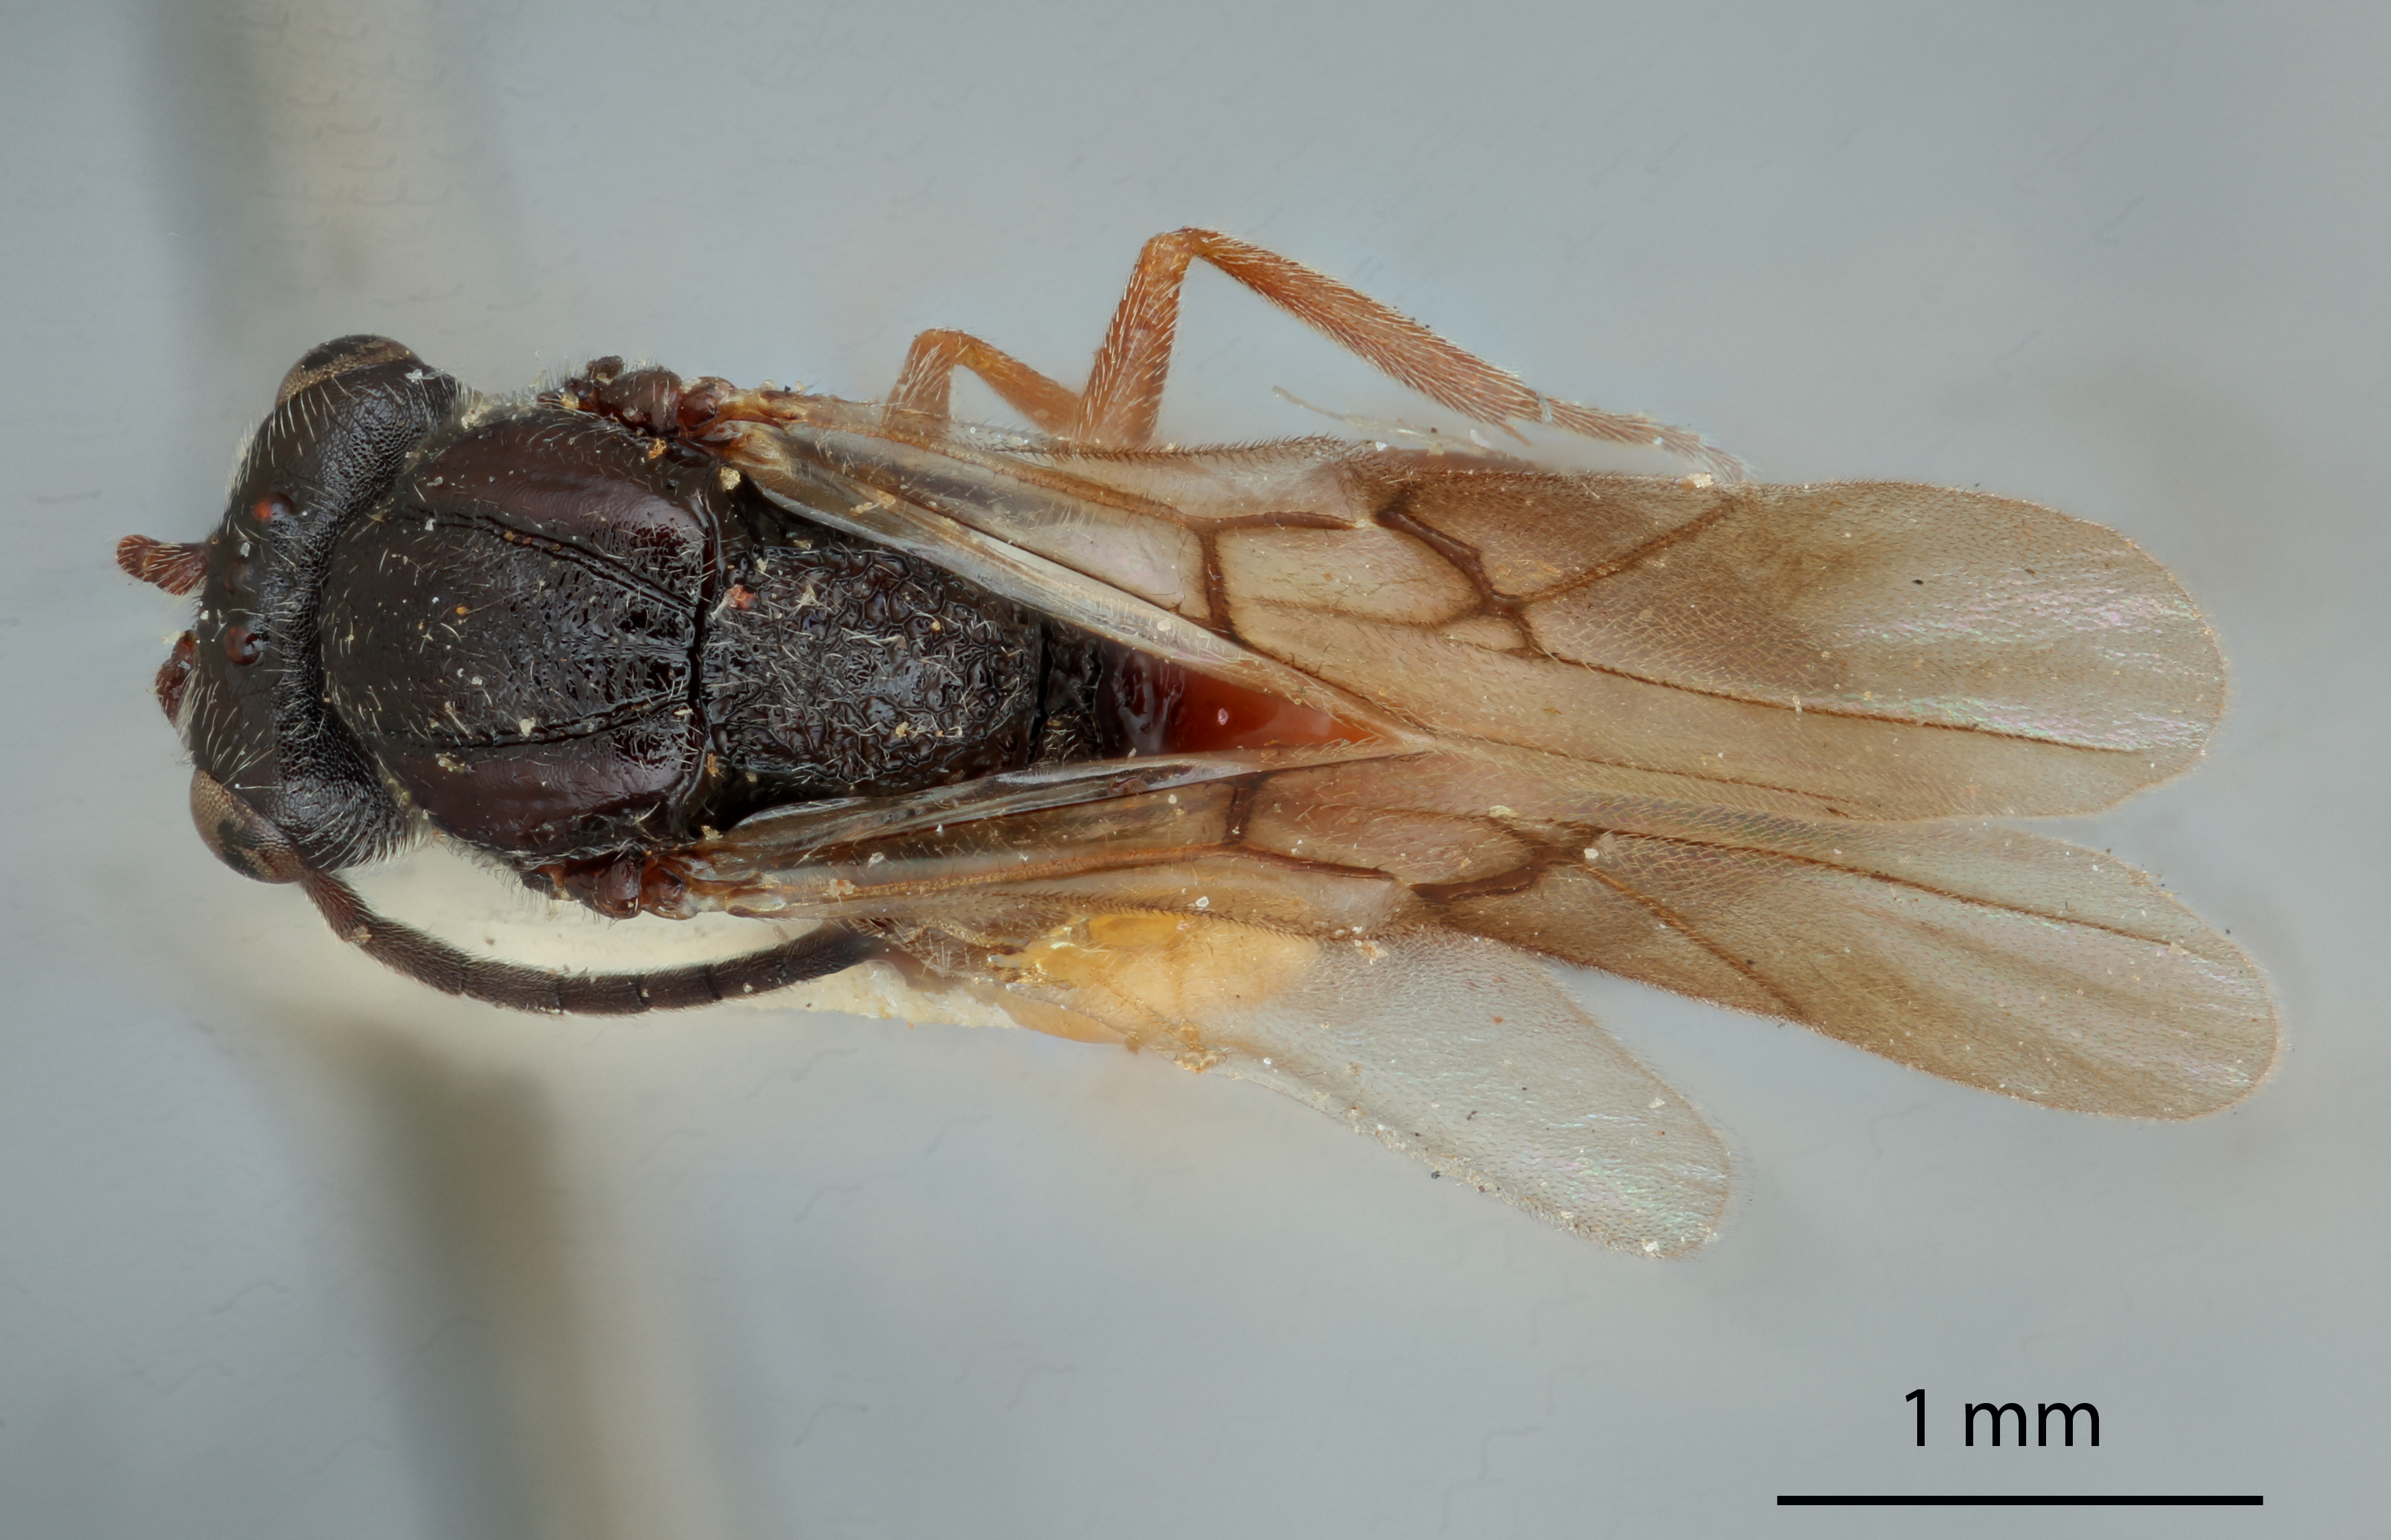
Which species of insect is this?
Rhodites polita
